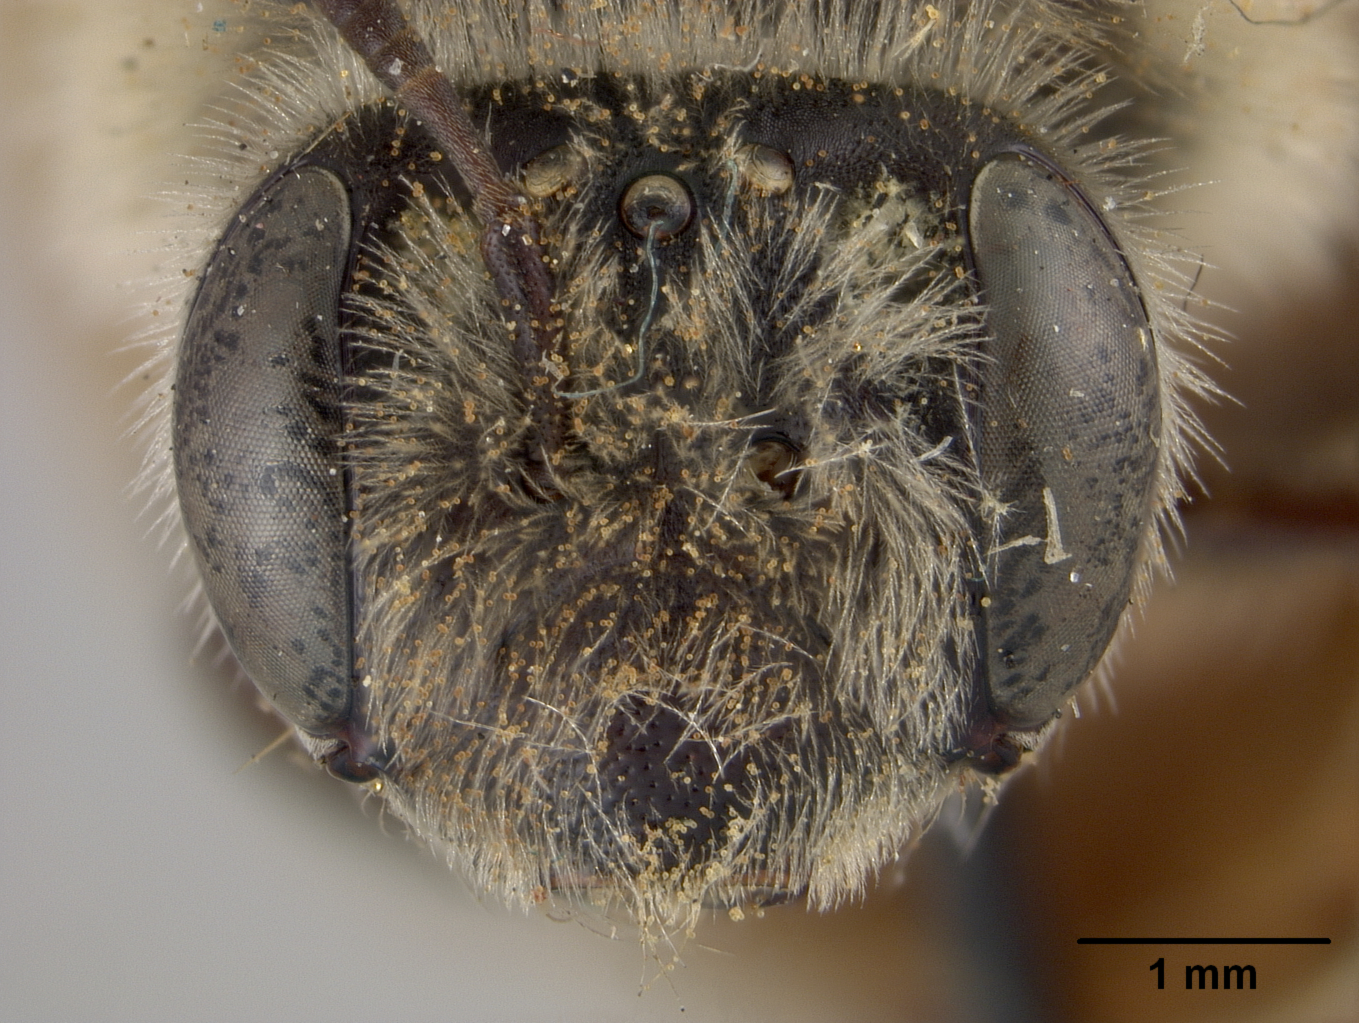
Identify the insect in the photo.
Andrena sitiliae
